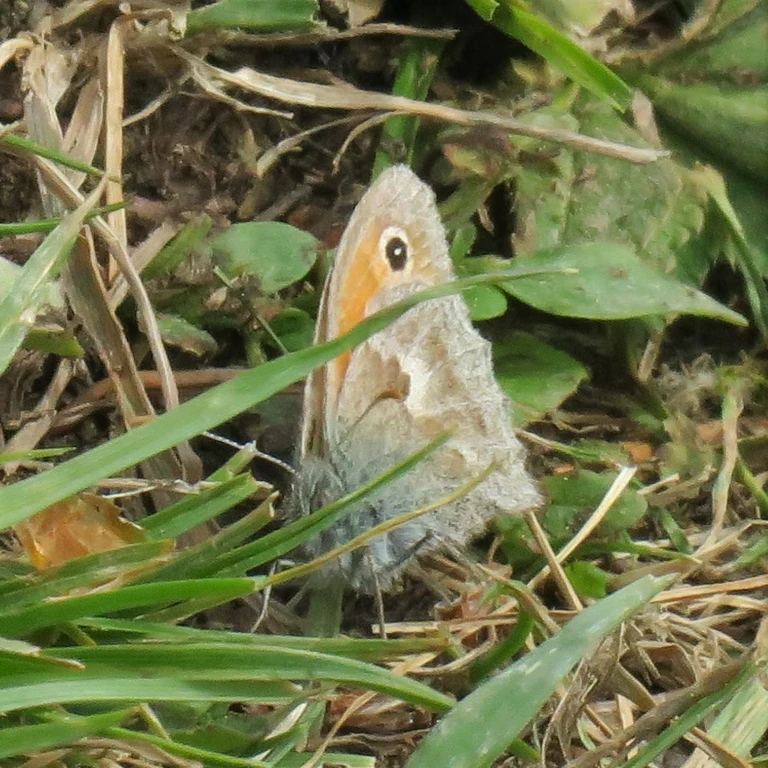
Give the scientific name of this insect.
Coenonympha pamphilus
